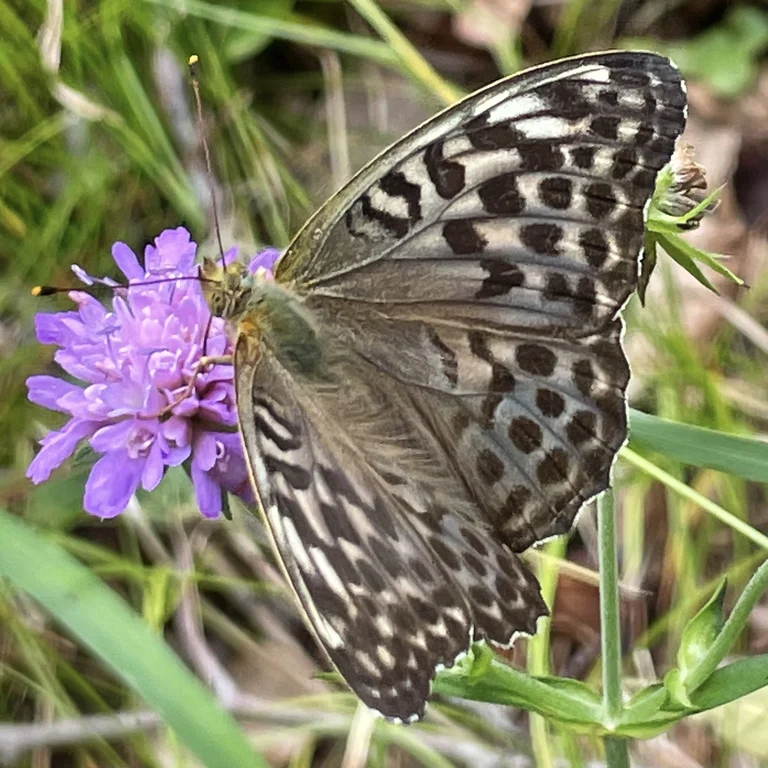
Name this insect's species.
Argynnis paphia
